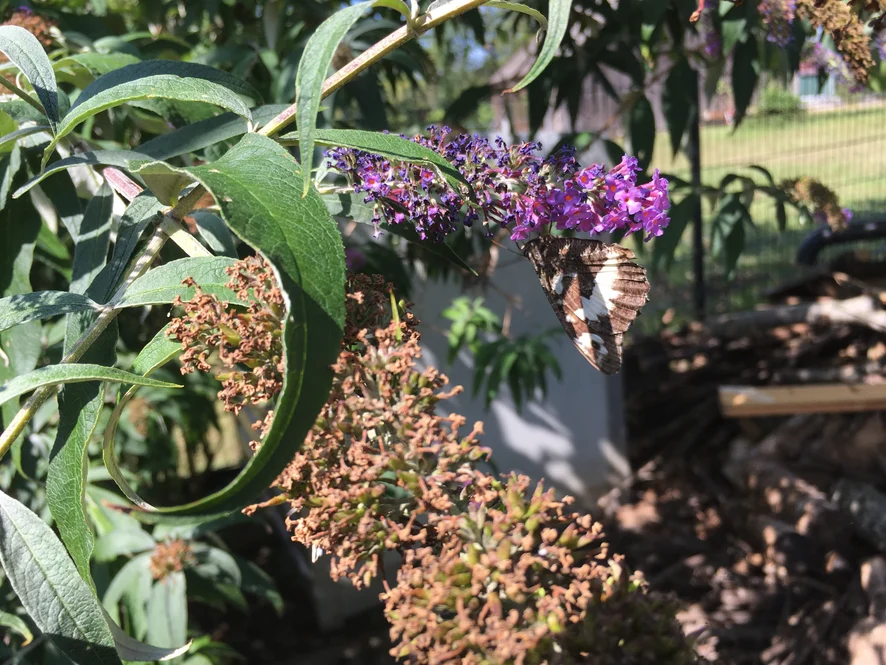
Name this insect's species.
Brintesia circe
